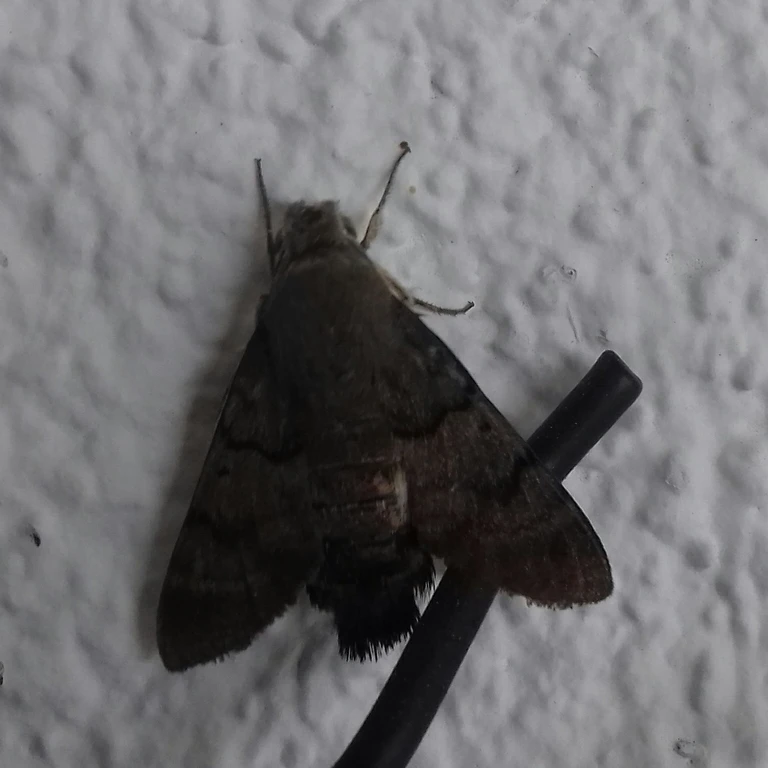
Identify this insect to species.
Macroglossum stellatarum
